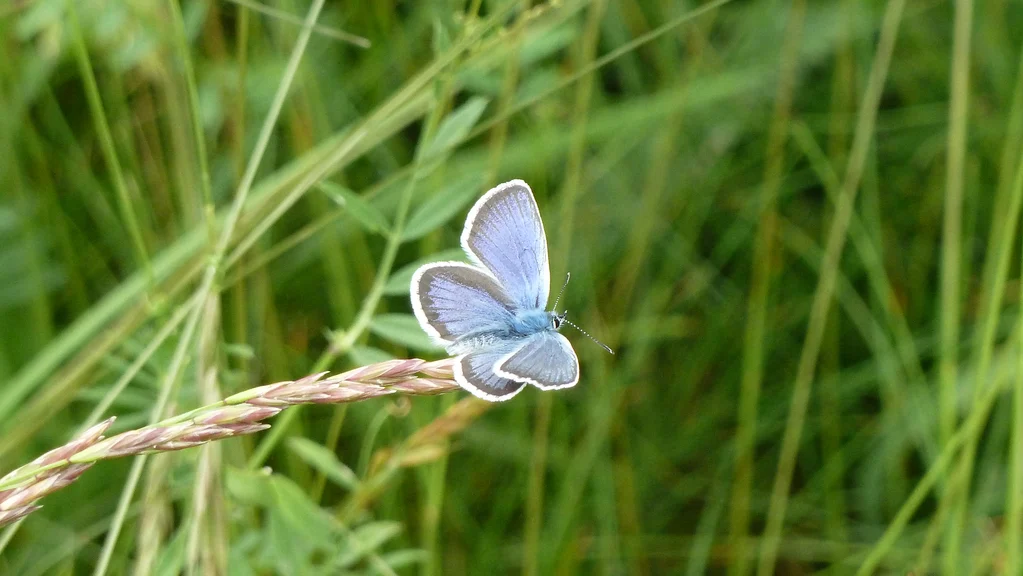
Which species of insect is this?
Plebejus argus
